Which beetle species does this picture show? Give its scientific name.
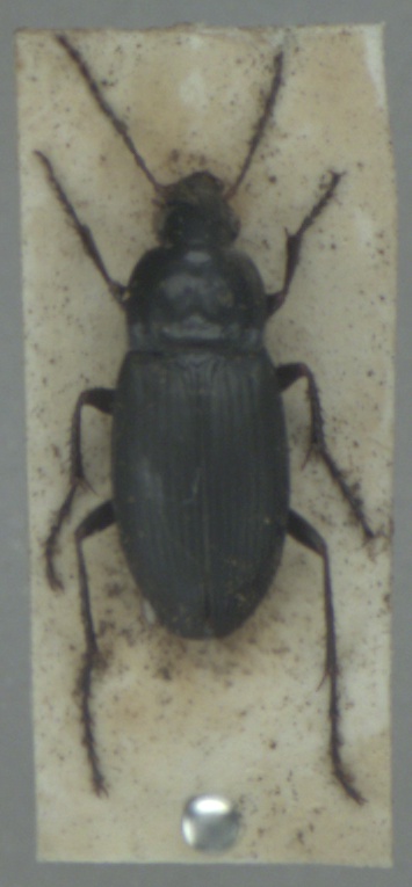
Calathus fuscipes
